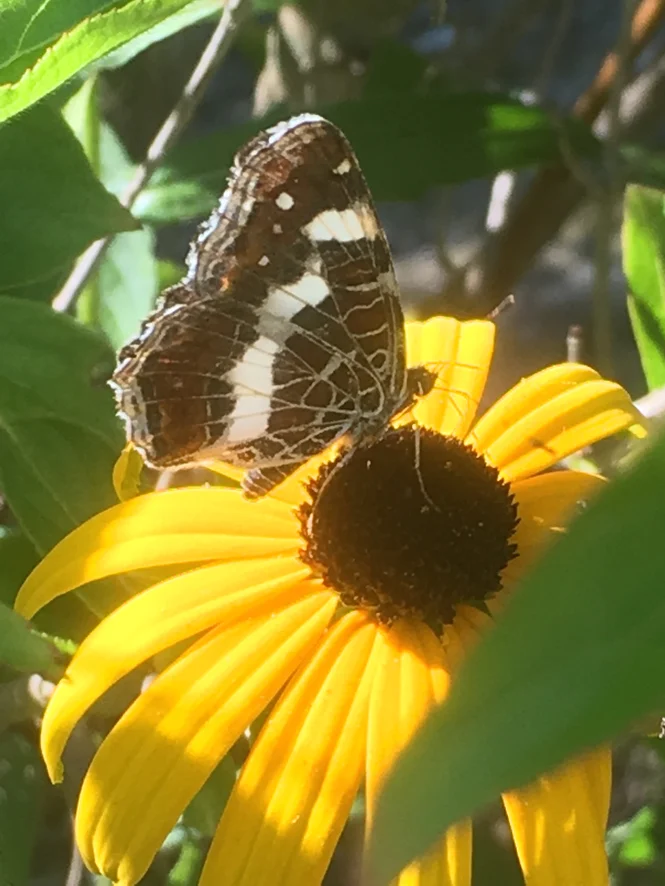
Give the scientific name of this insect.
Araschnia levana
